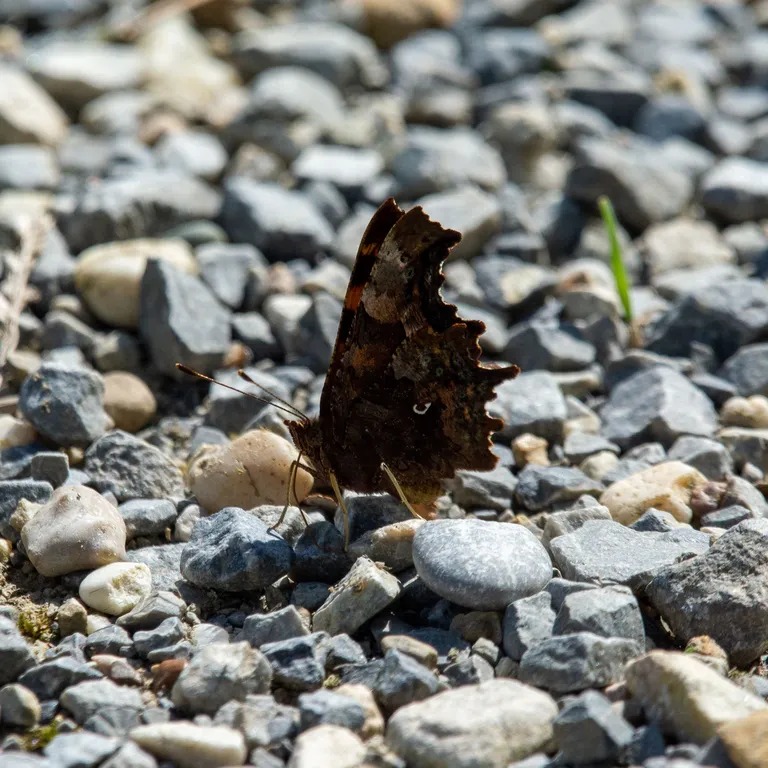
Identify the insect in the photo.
Polygonia c-album
